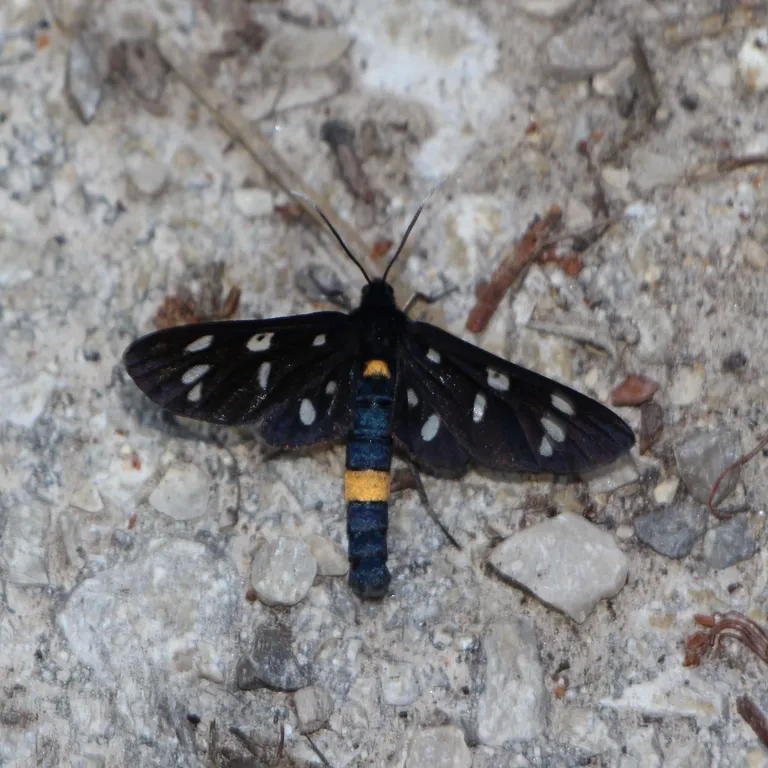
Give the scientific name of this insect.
Amata phegea
